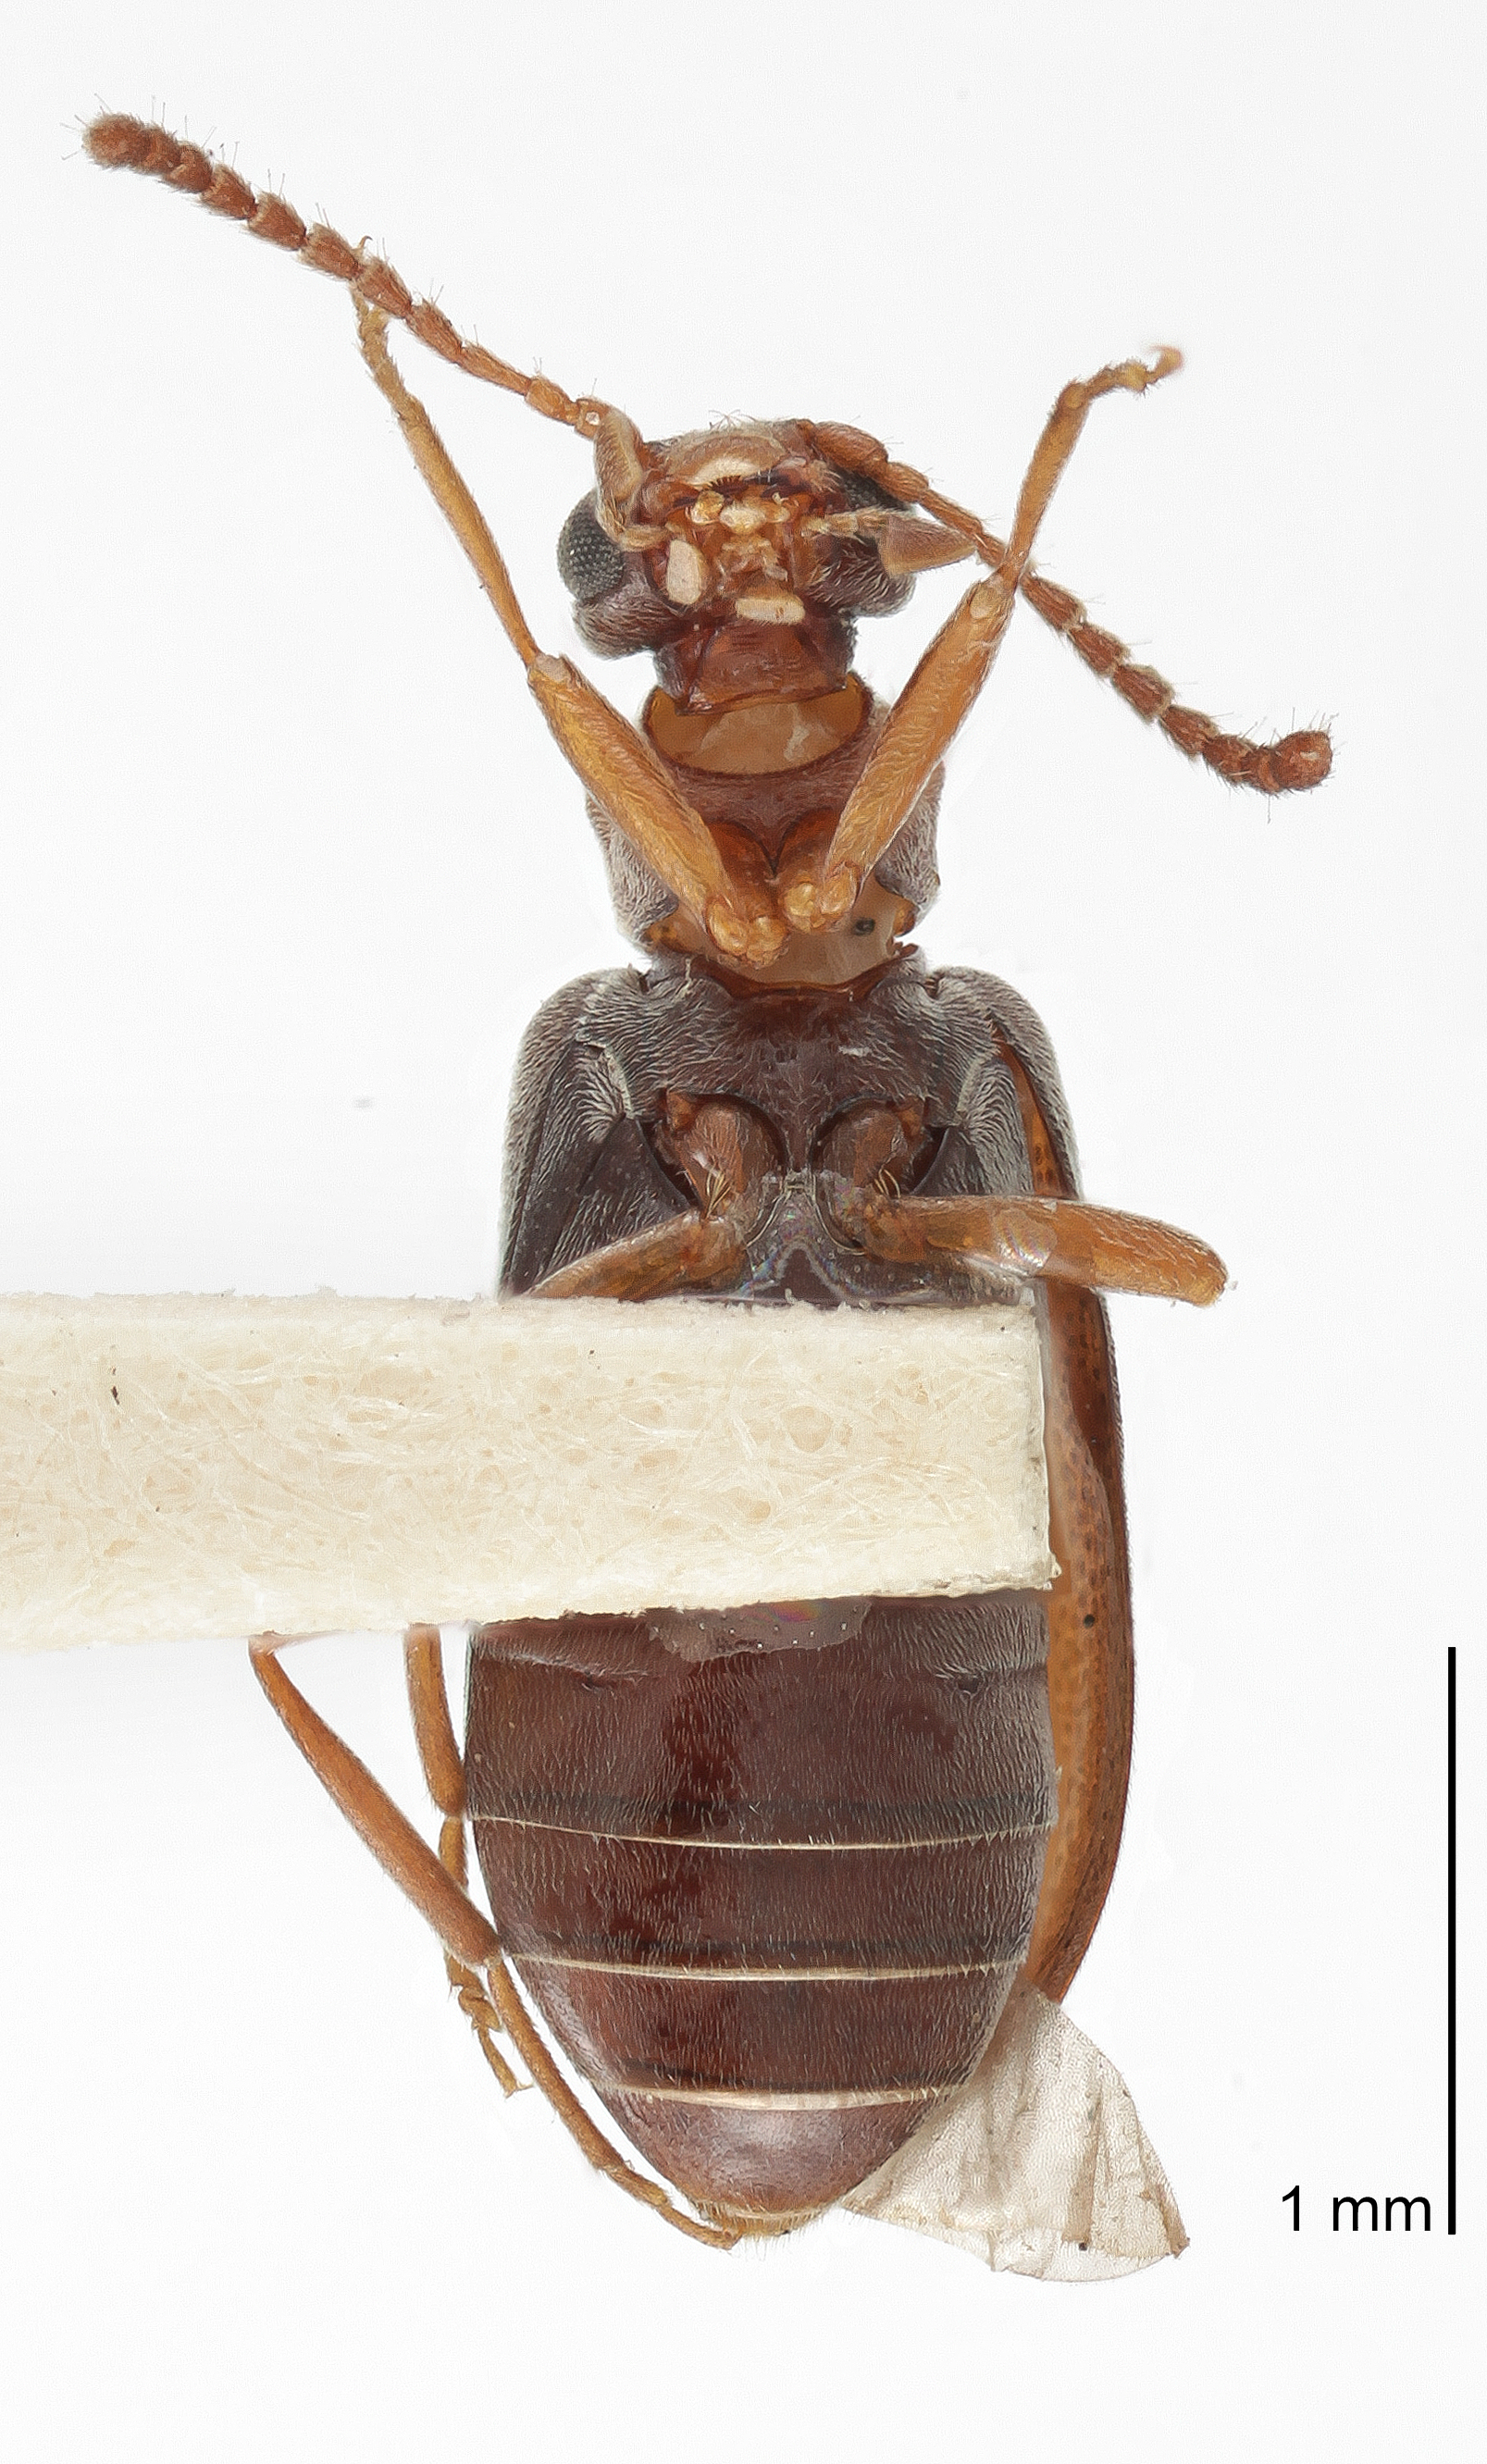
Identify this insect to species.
Scanylus pruinosus
